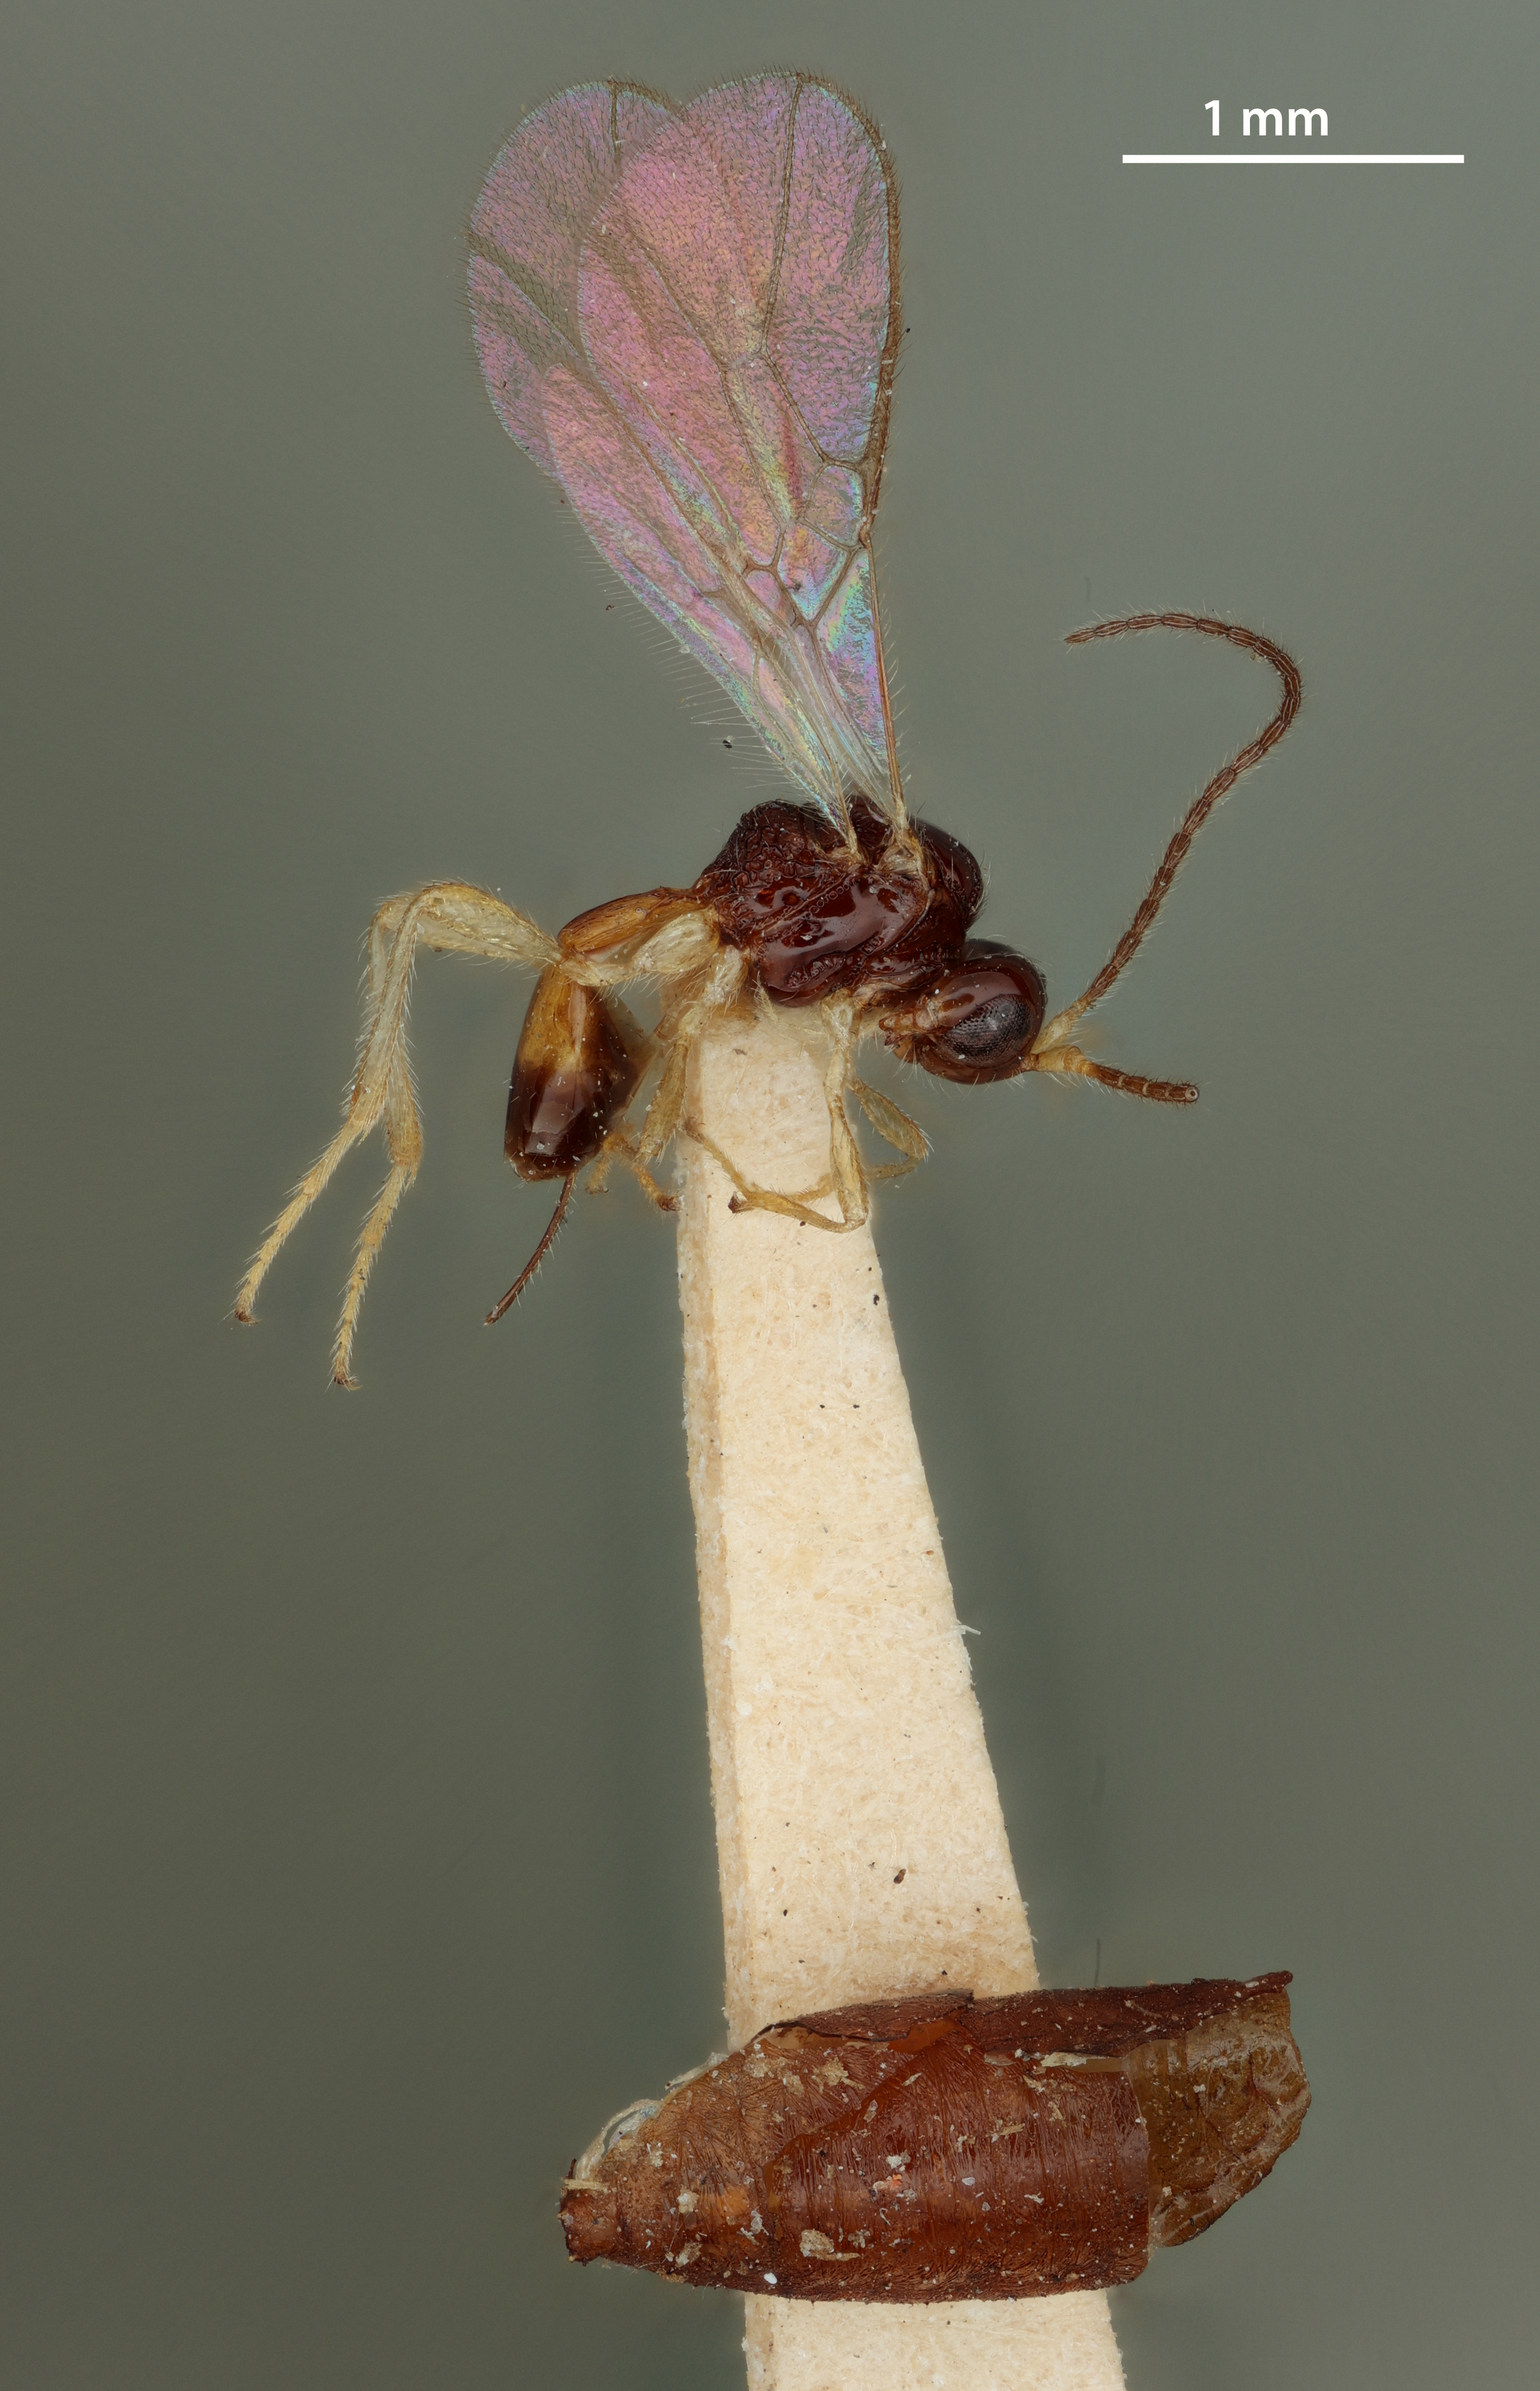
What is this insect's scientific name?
Aspilota fasciatae
